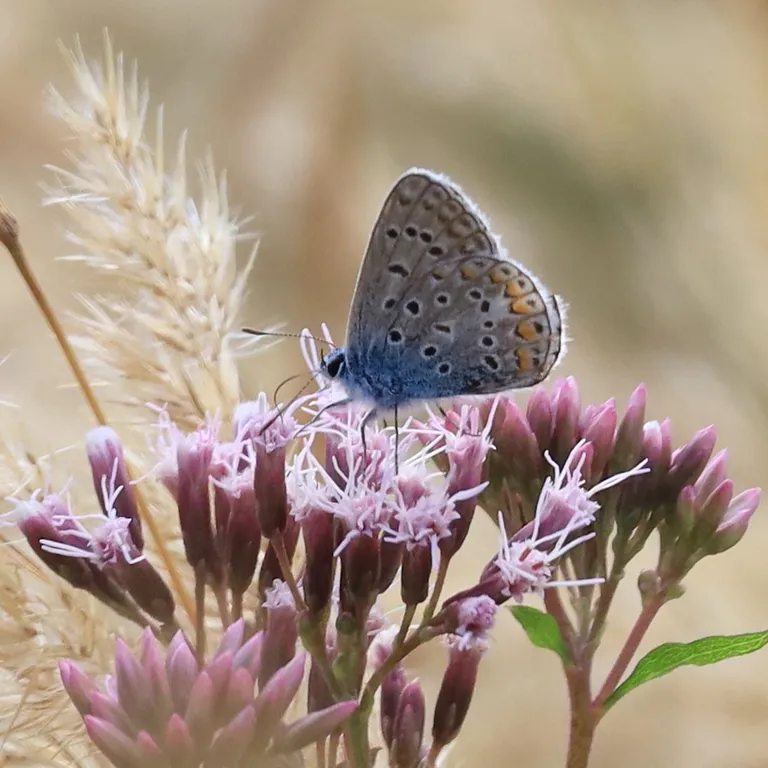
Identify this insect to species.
Polyommatus icarus
